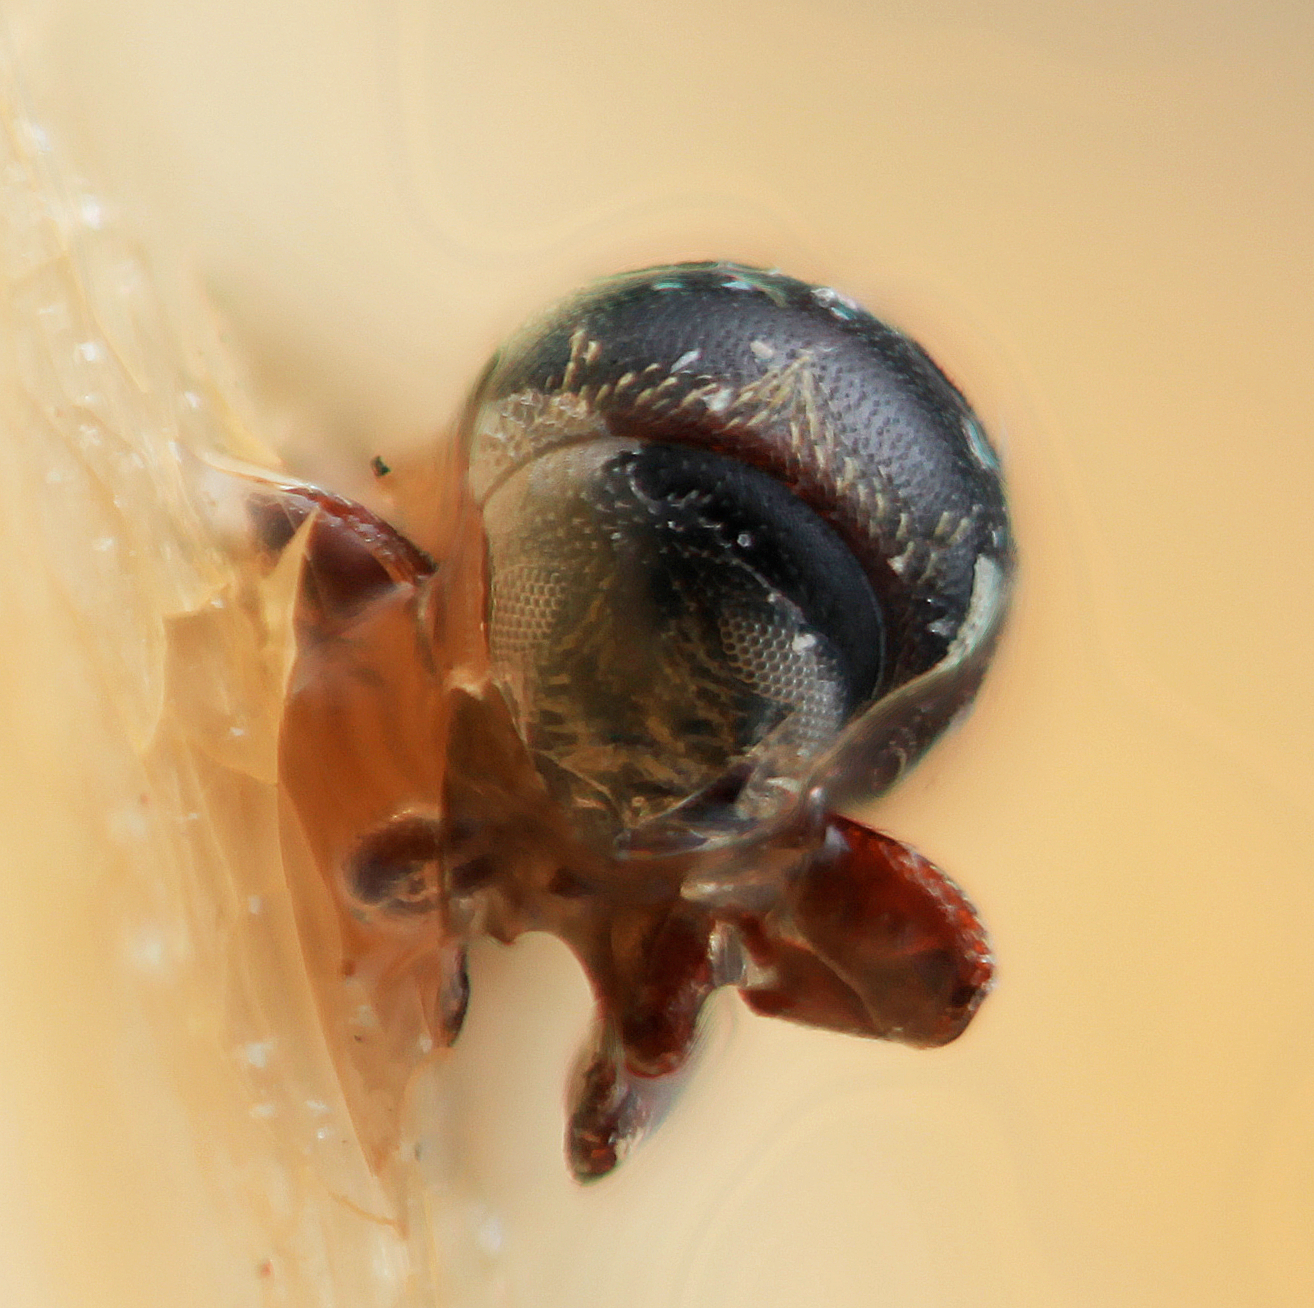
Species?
Cnesinus schulzi
